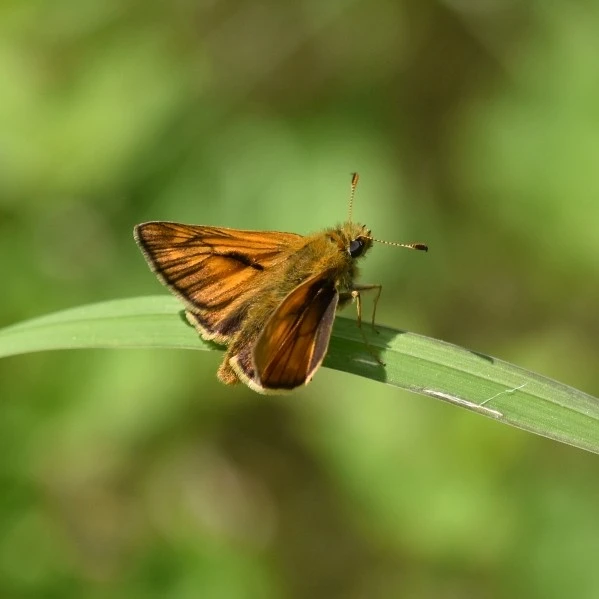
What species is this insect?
Ochlodes sylvanus (also Ochlodes venata)
